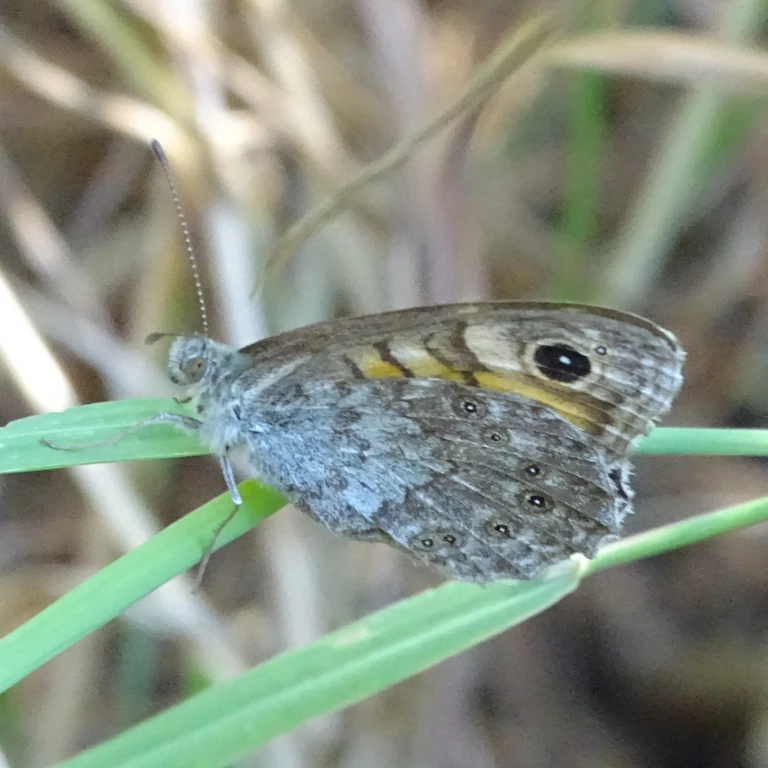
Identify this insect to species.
Lasiommata megera (also Pararge megera)
